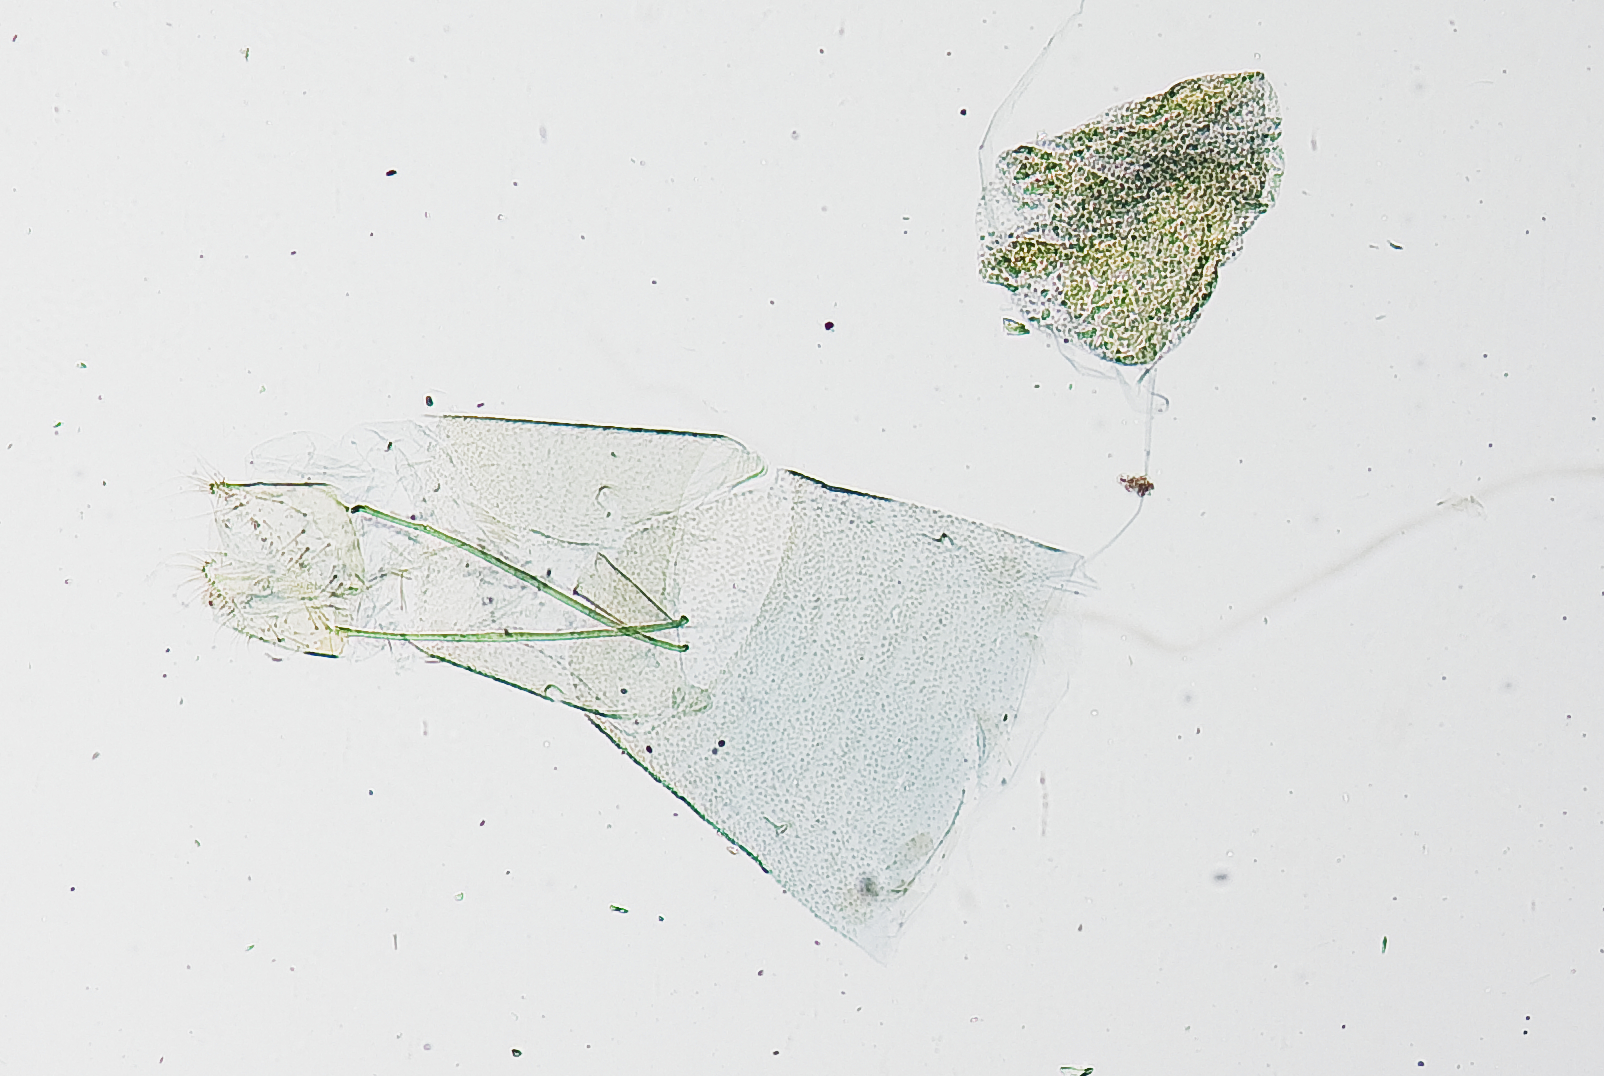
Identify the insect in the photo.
Leptodeuterocopus panamaensis
